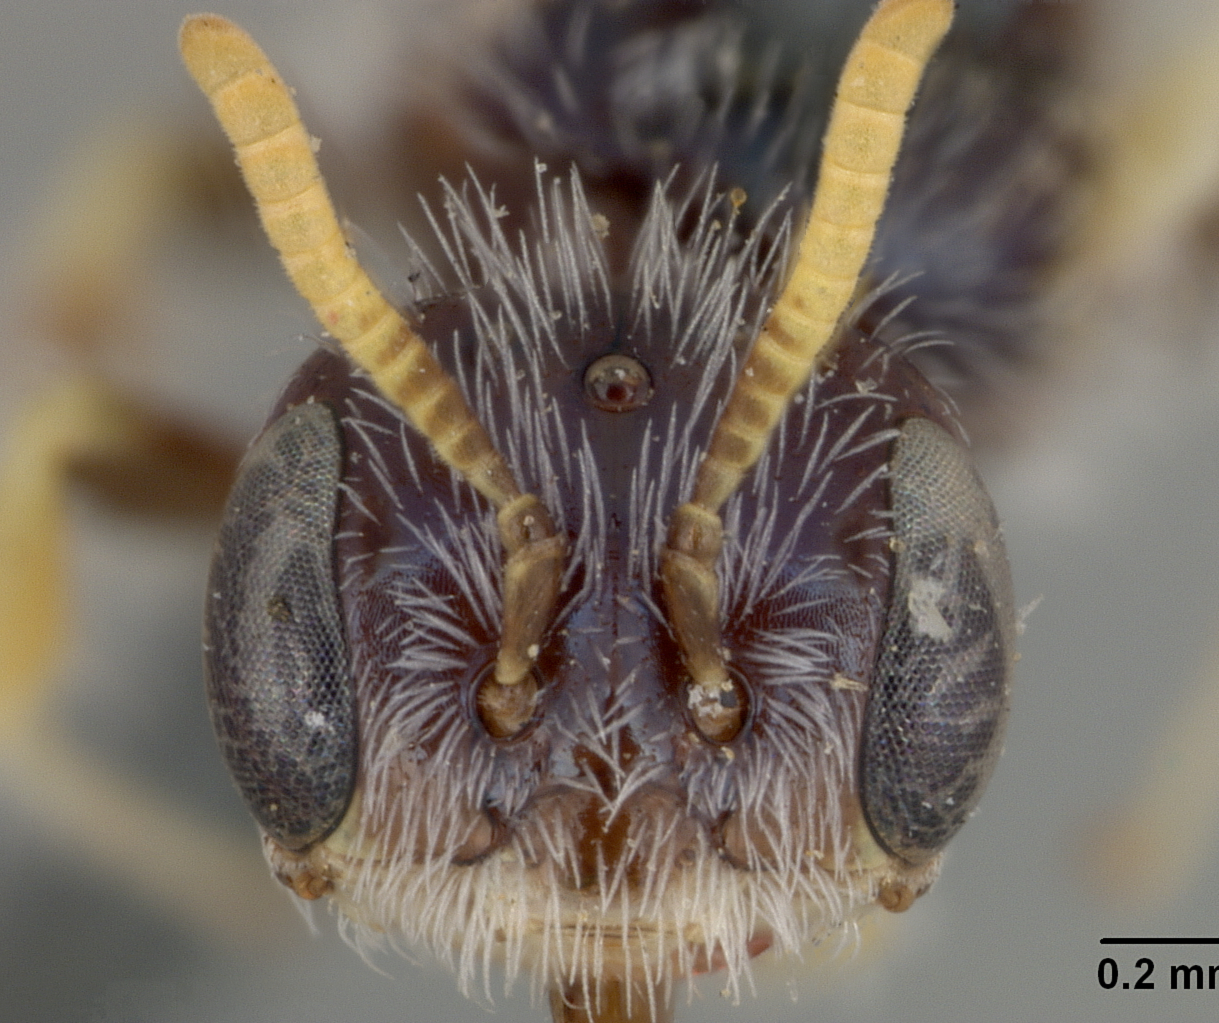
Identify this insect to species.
Perdita callicerata
